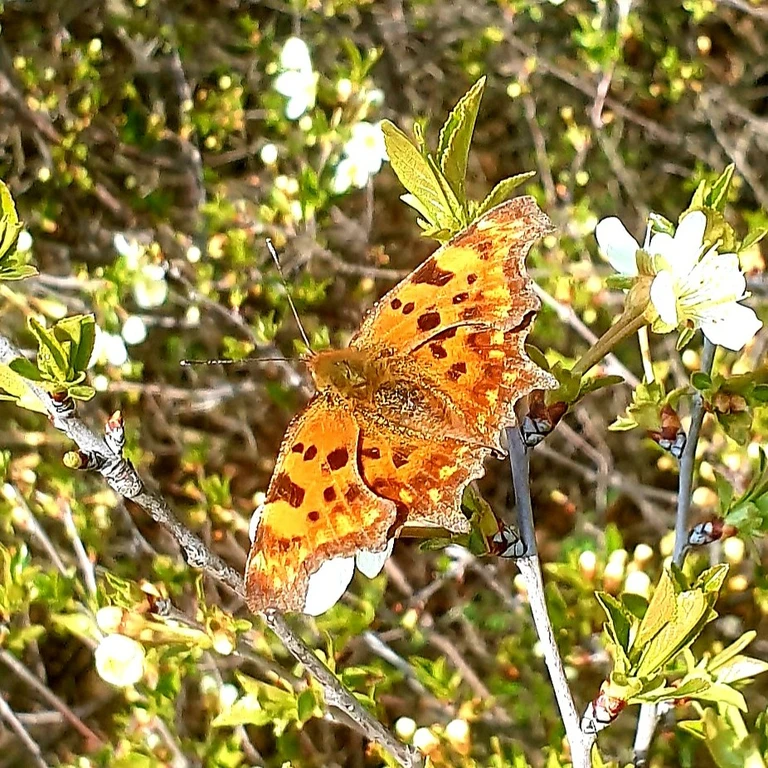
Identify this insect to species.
Polygonia c-album
